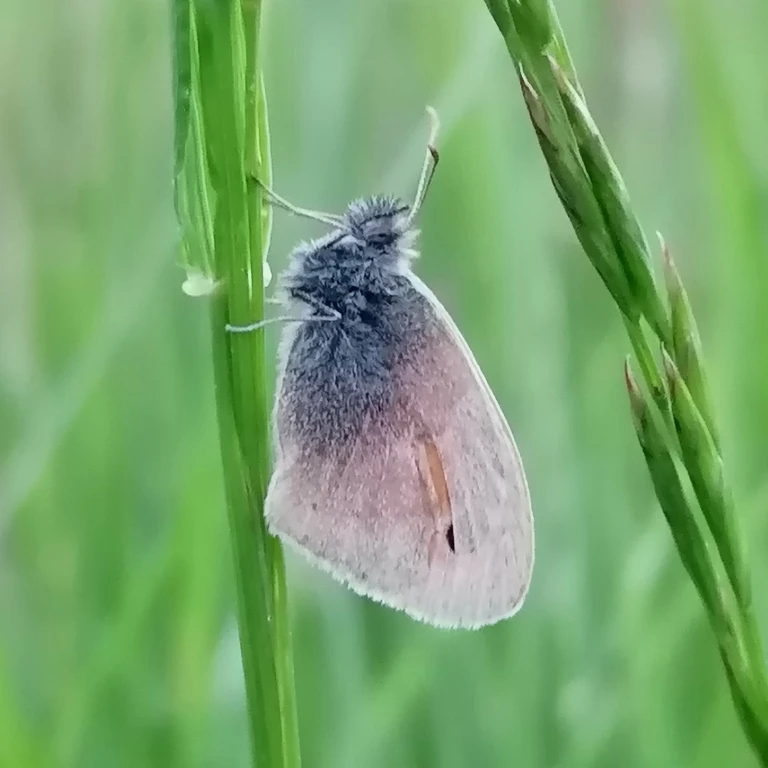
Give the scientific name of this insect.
Coenonympha pamphilus
